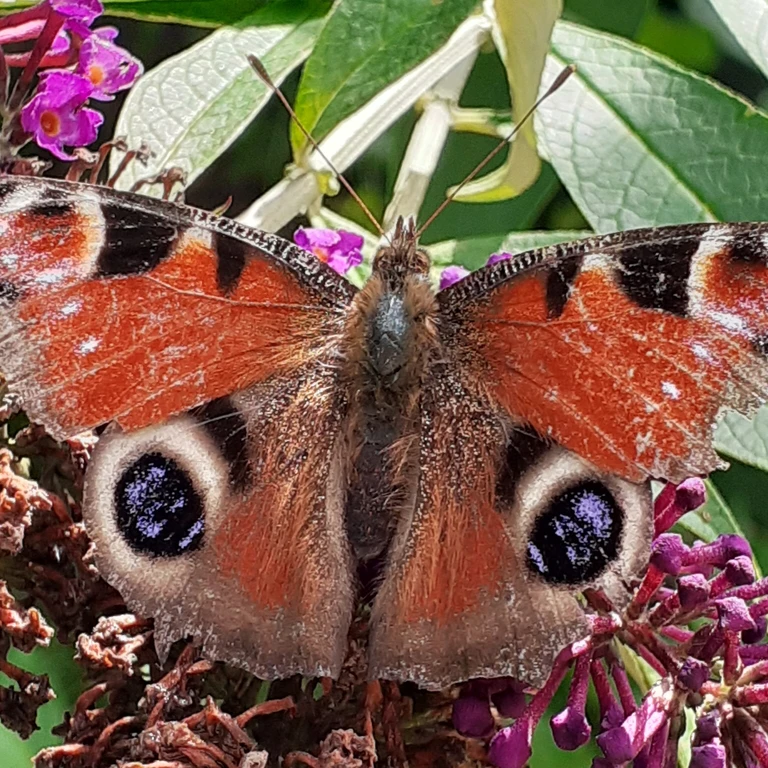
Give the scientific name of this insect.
Aglais io
